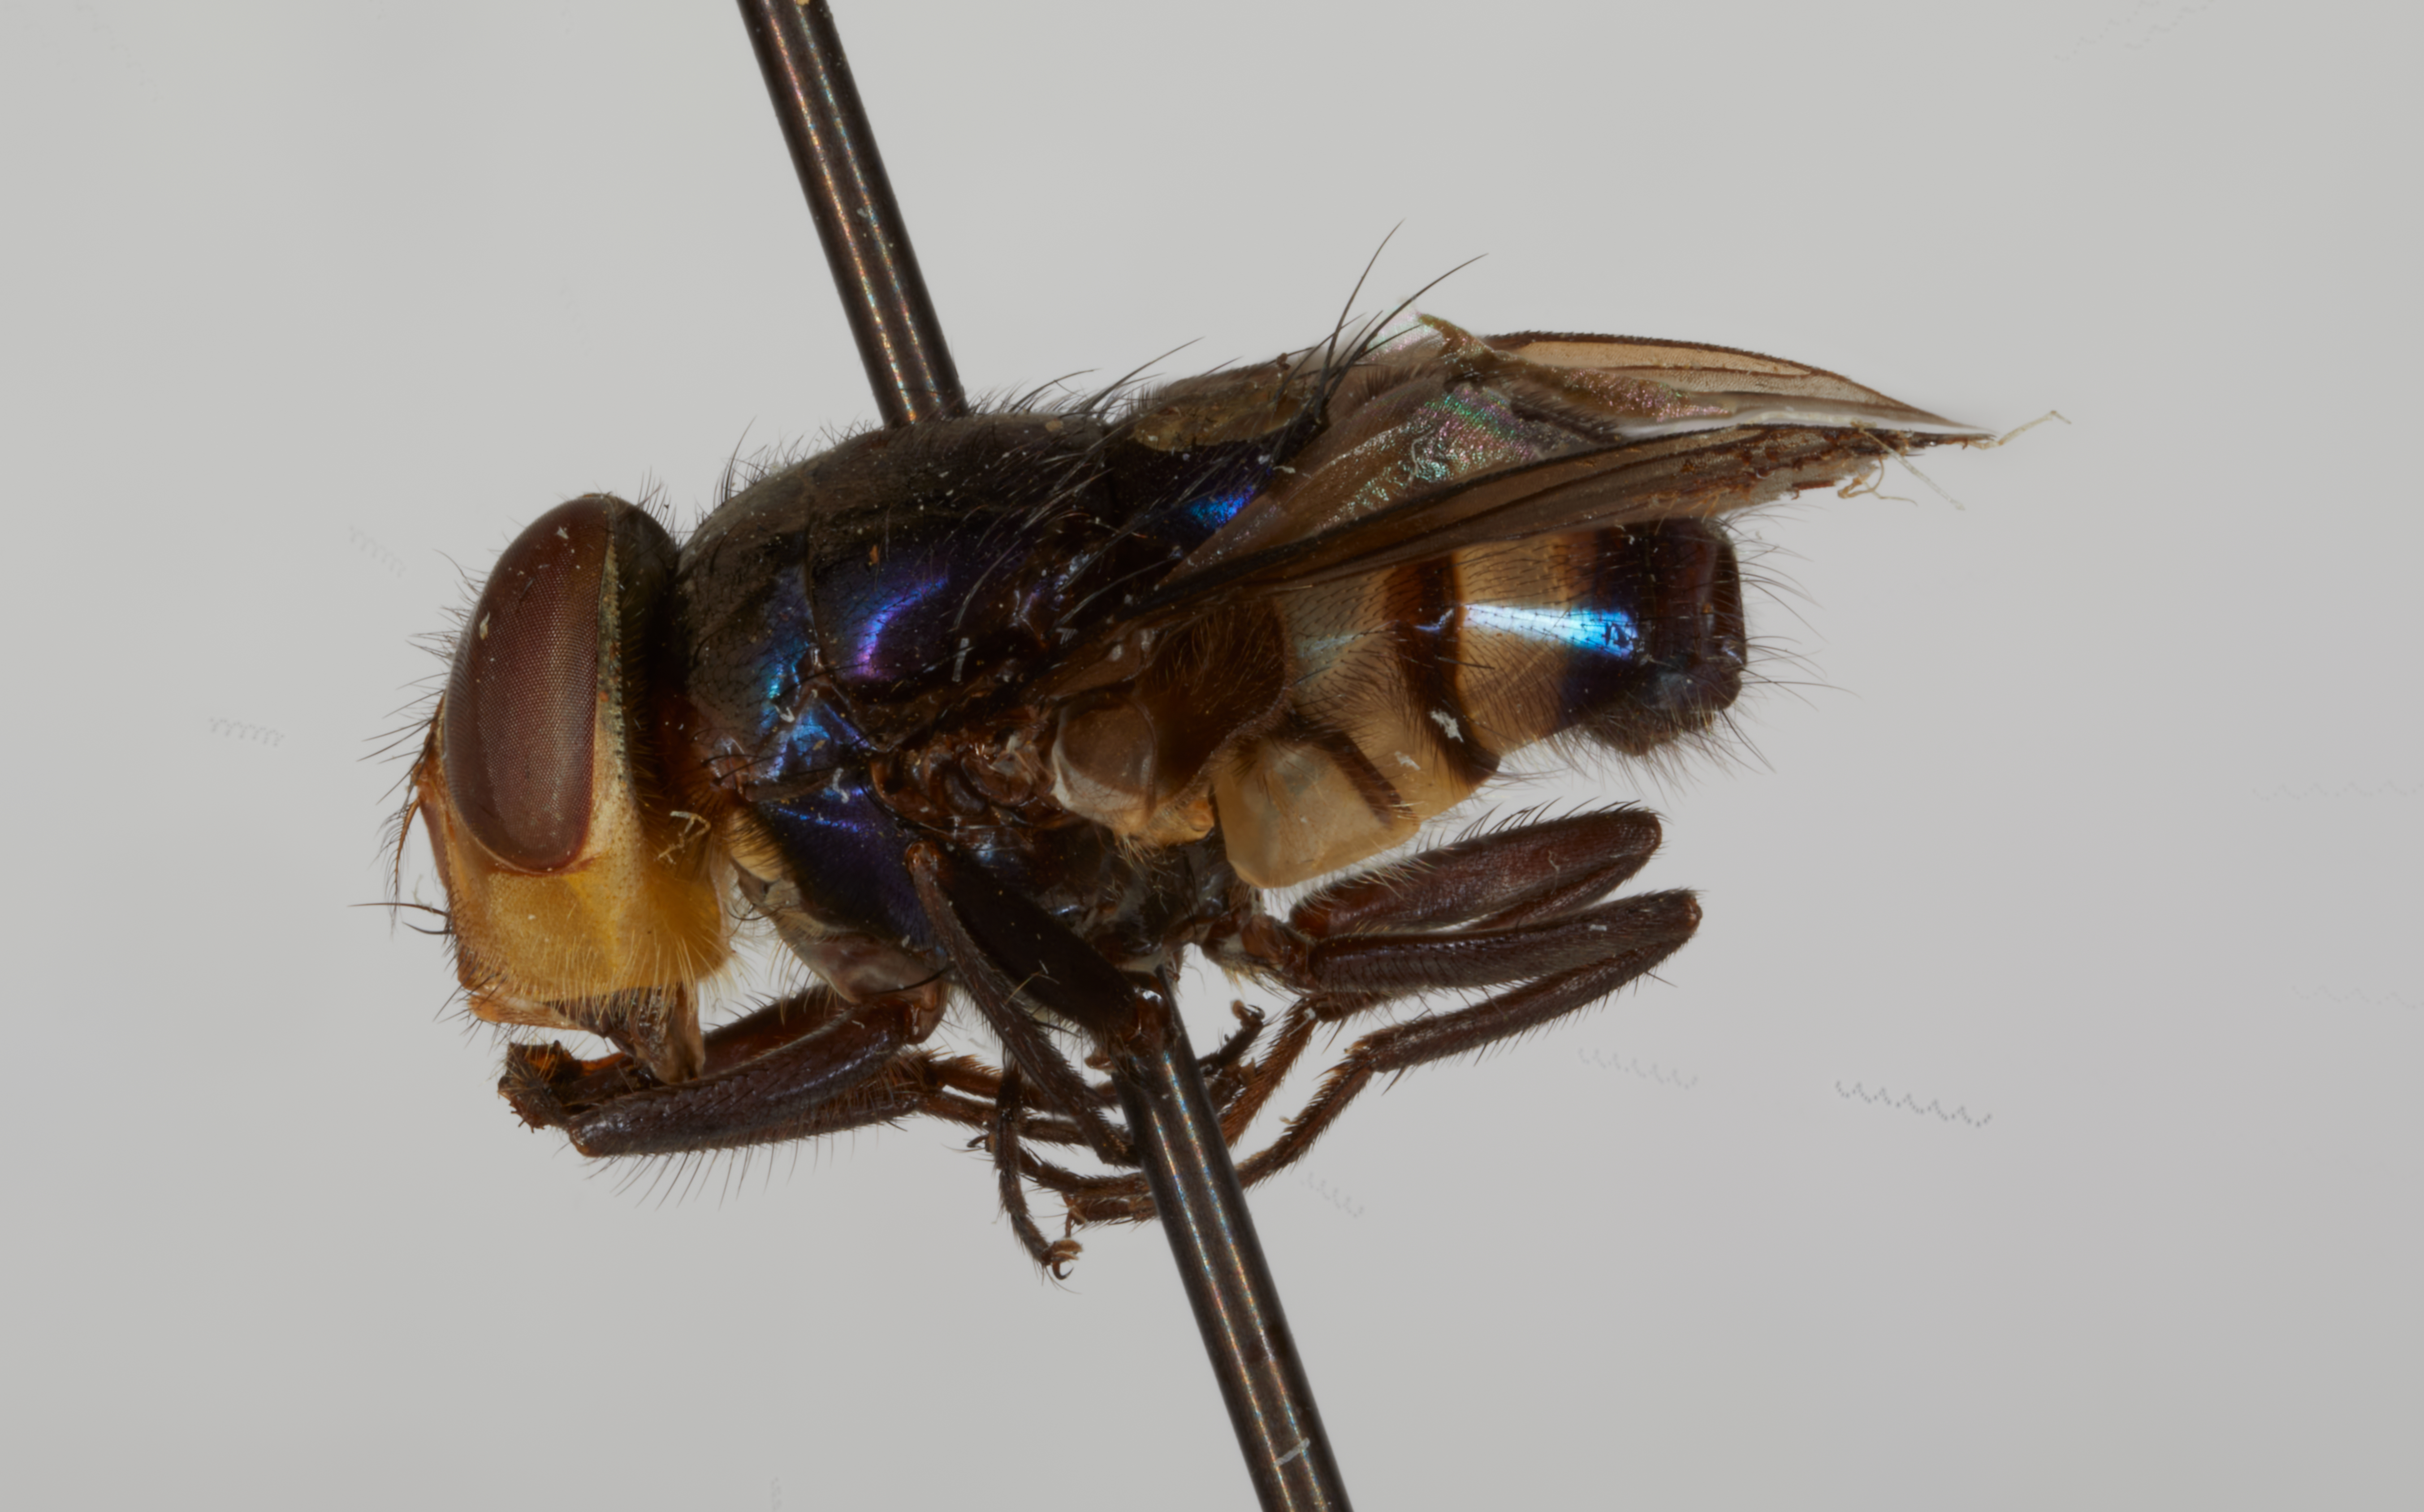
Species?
Eucompsomyia sabroskyi
